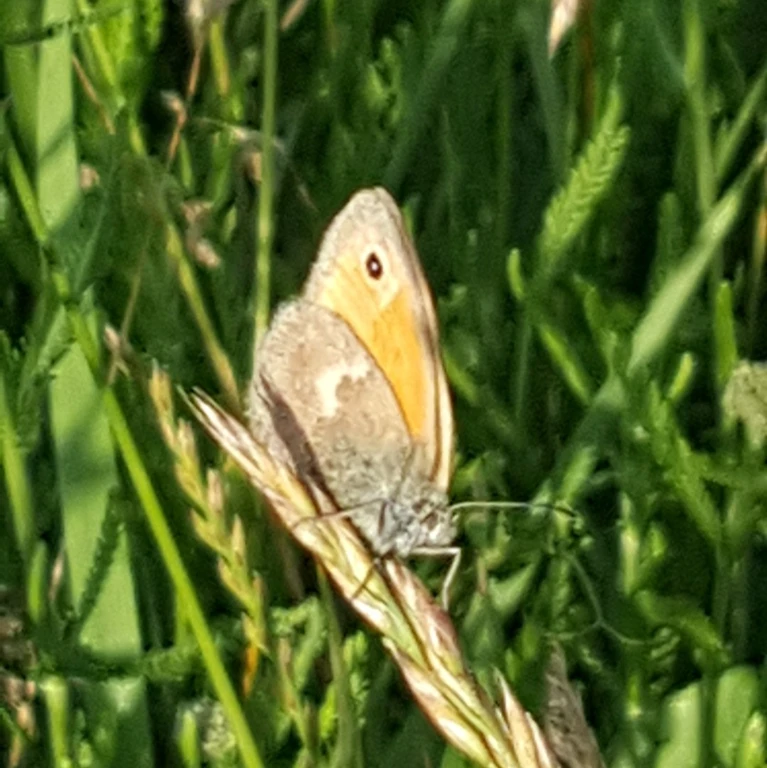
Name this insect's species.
Coenonympha pamphilus
